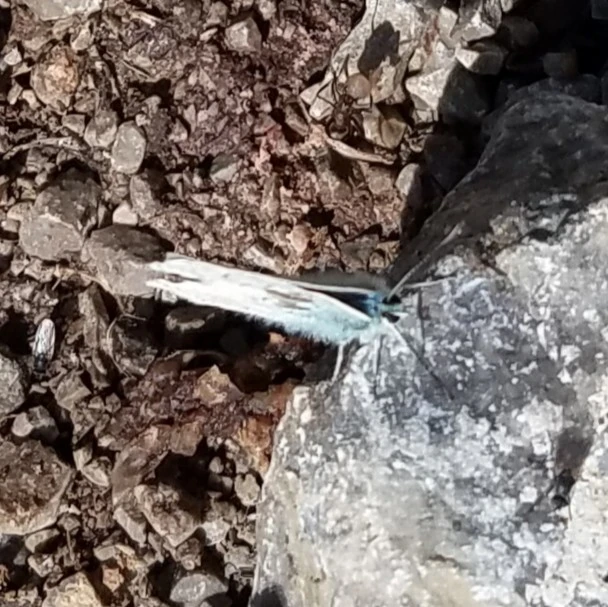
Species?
Lysandra coridon
